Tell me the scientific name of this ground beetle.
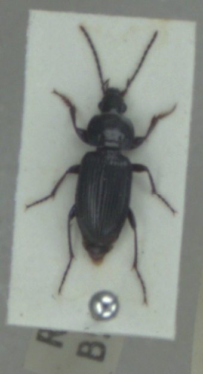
Pterostichus vernalis
